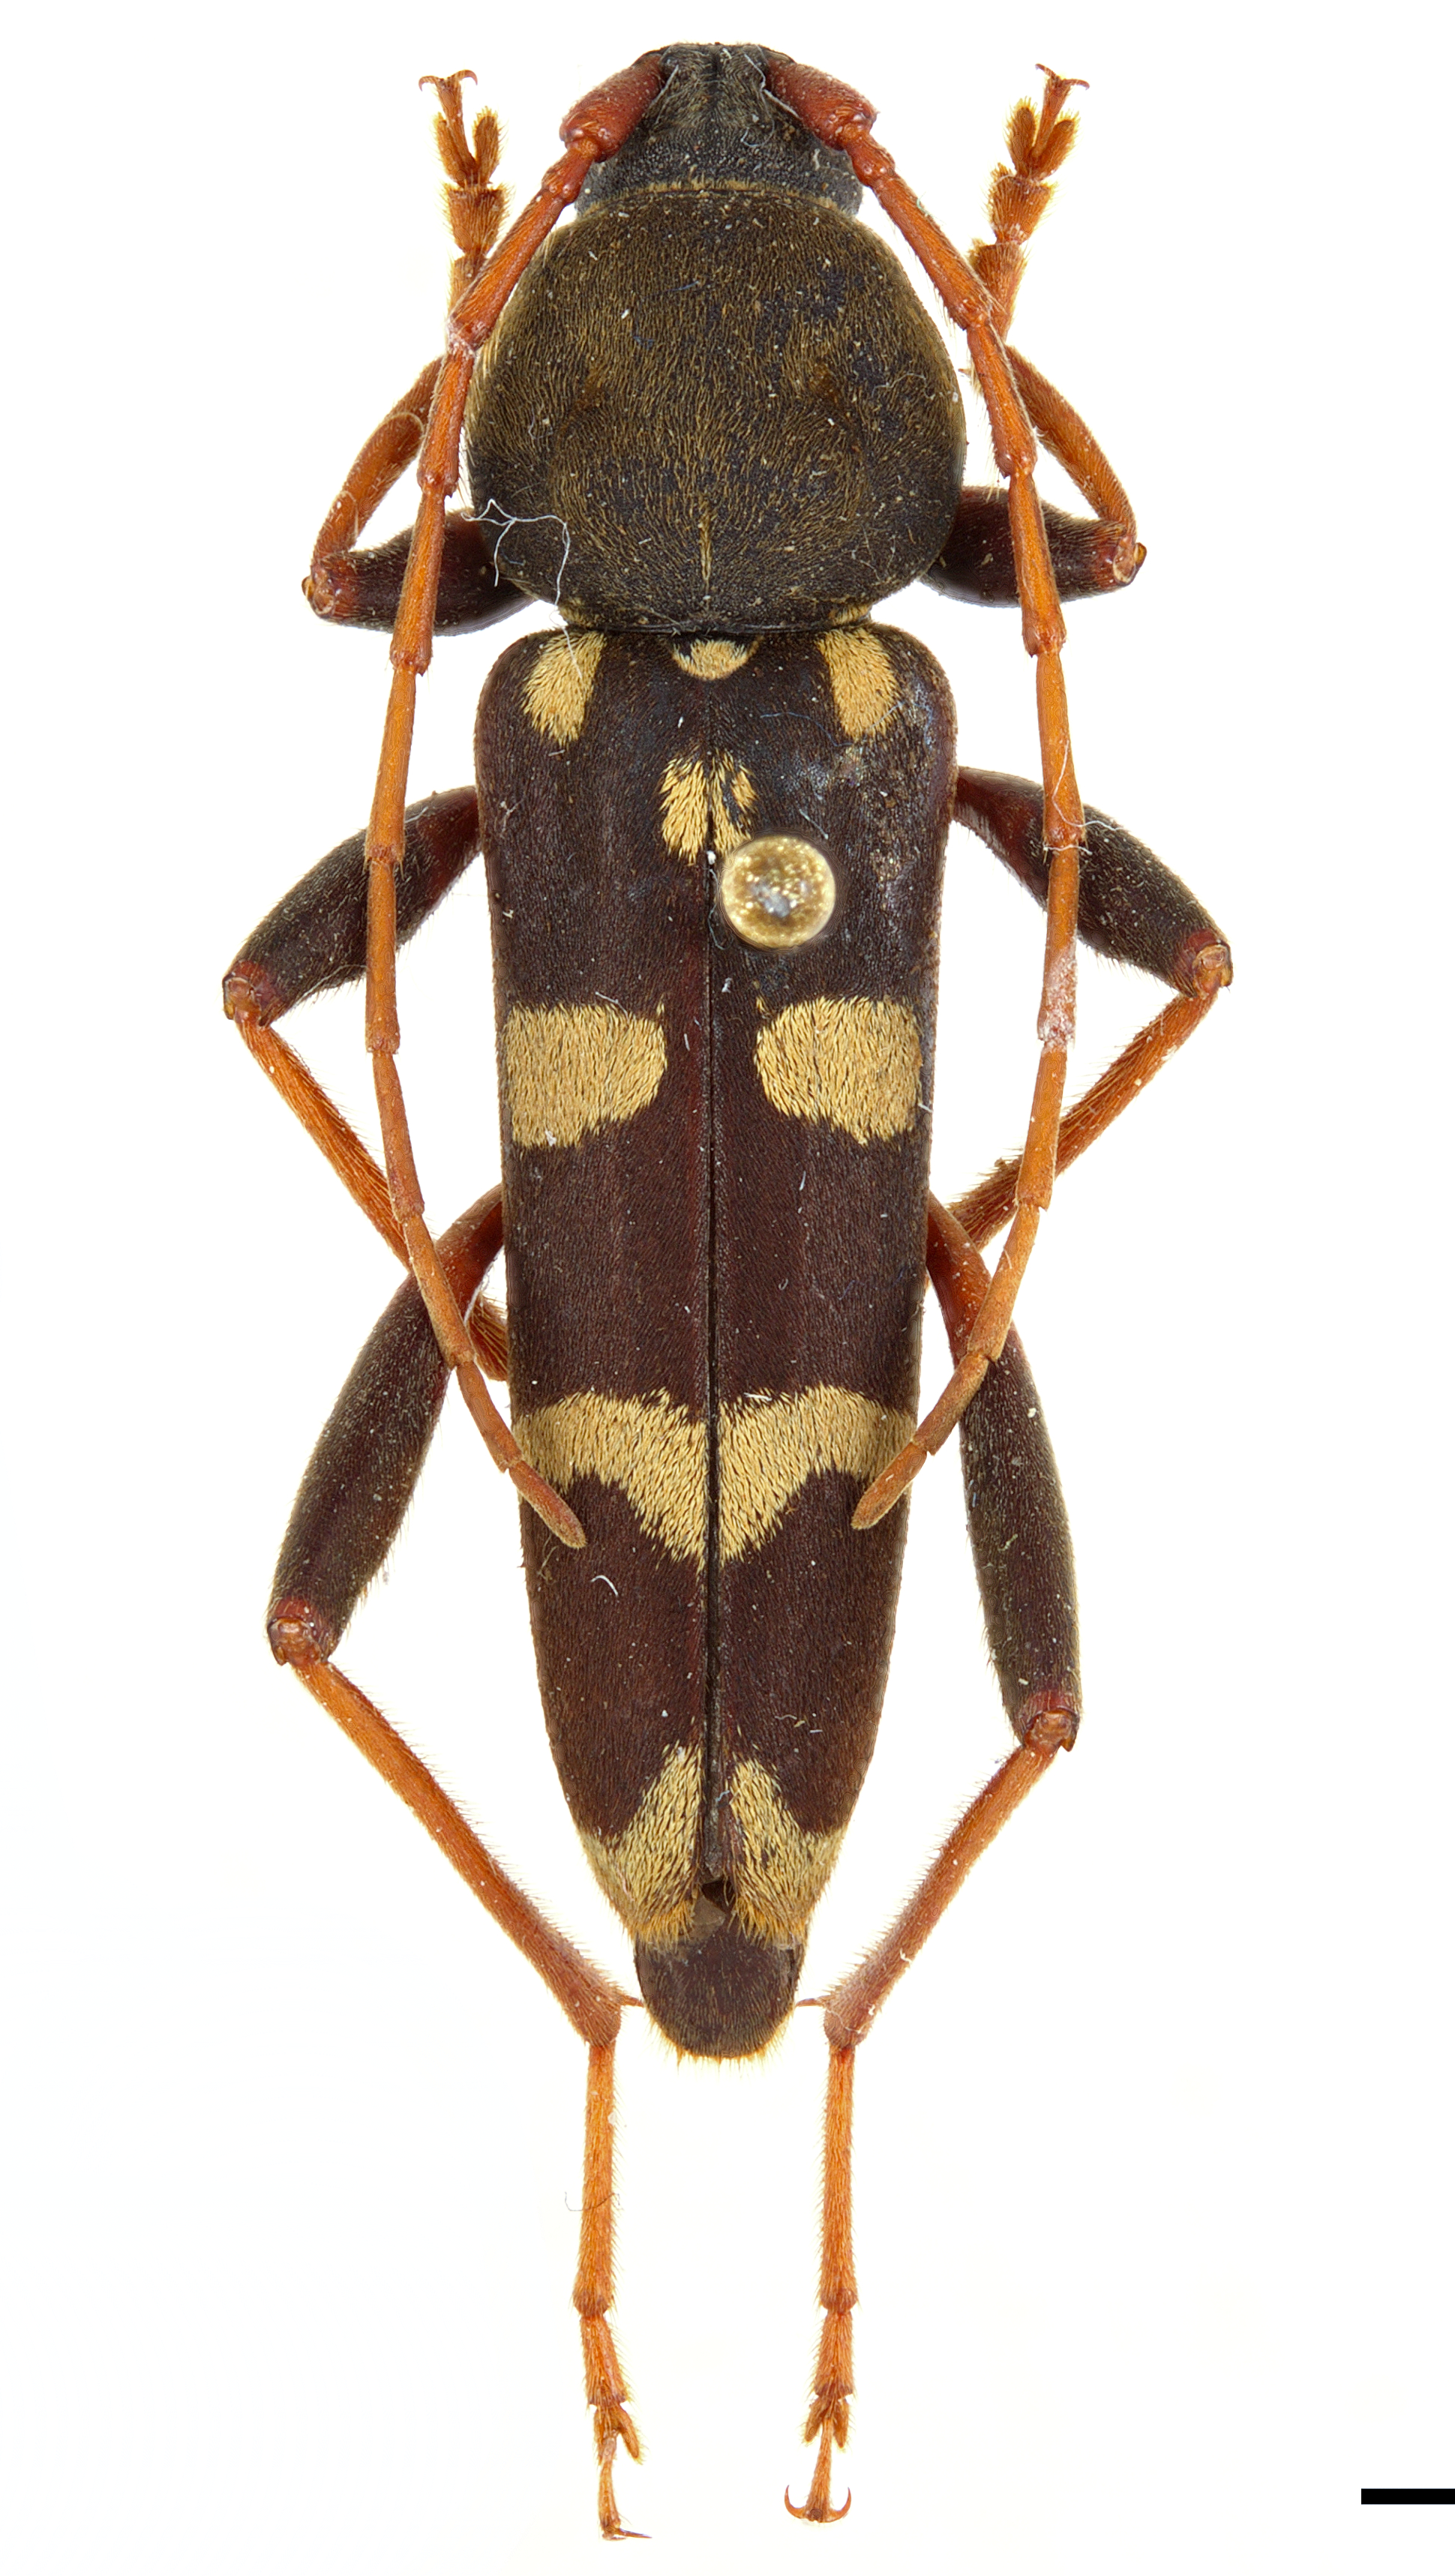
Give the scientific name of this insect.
Isotomus comptus
